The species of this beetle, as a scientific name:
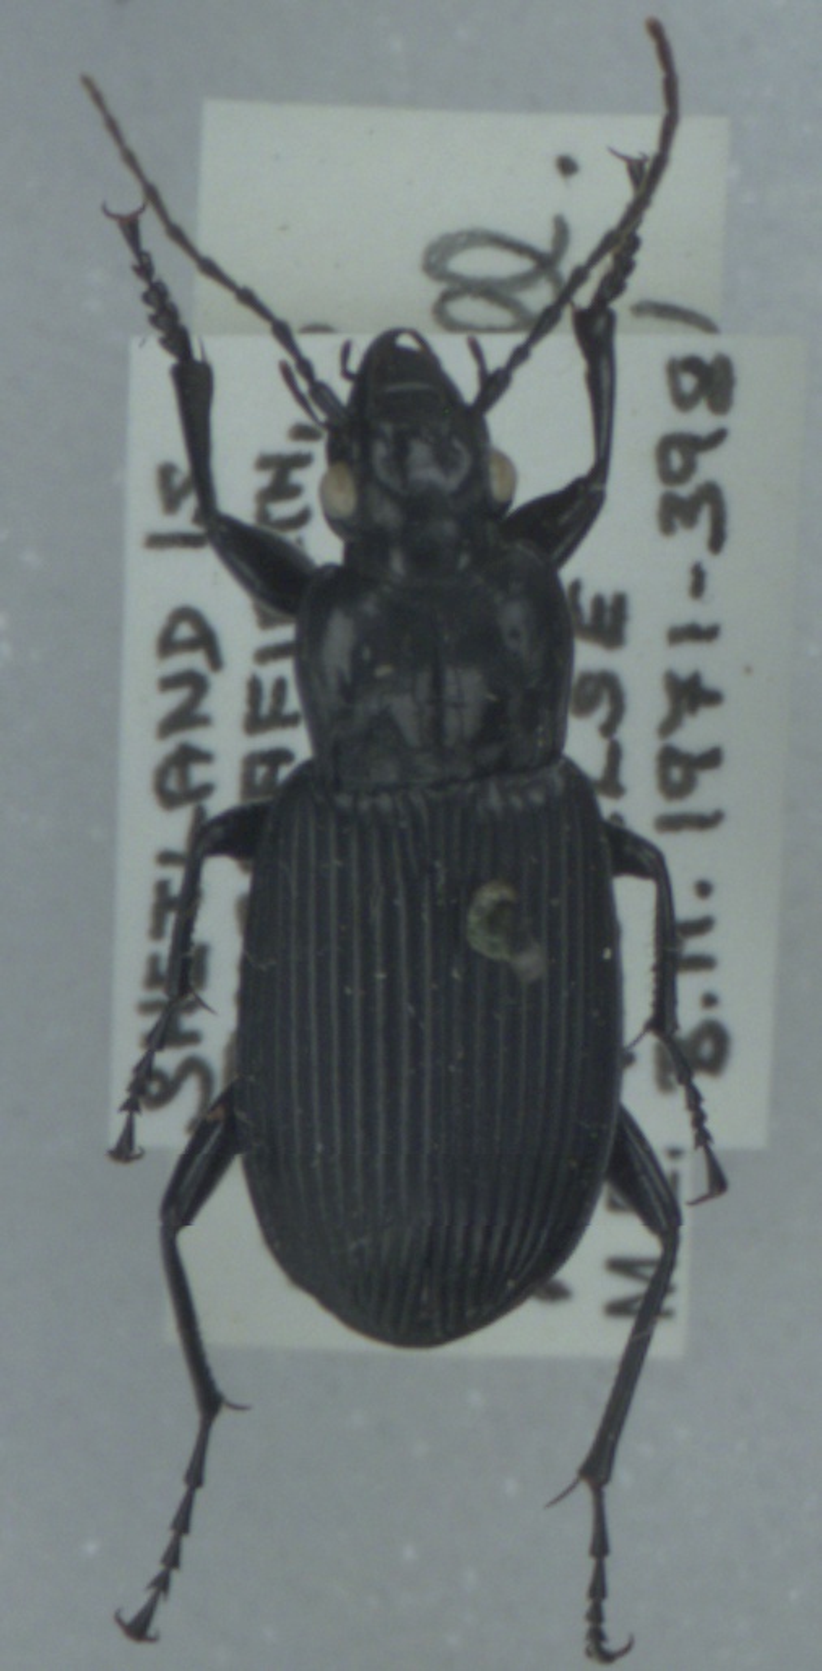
Pterostichus niger
